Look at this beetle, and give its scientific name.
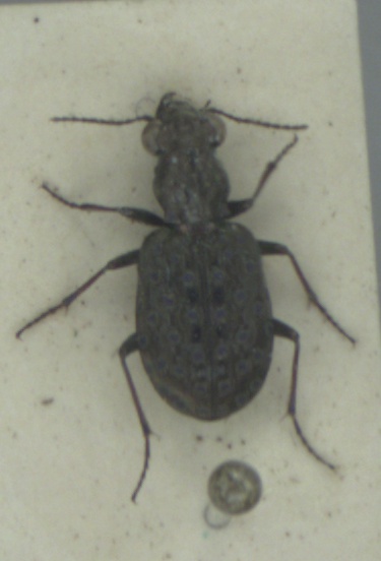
Elaphrus cupreus
